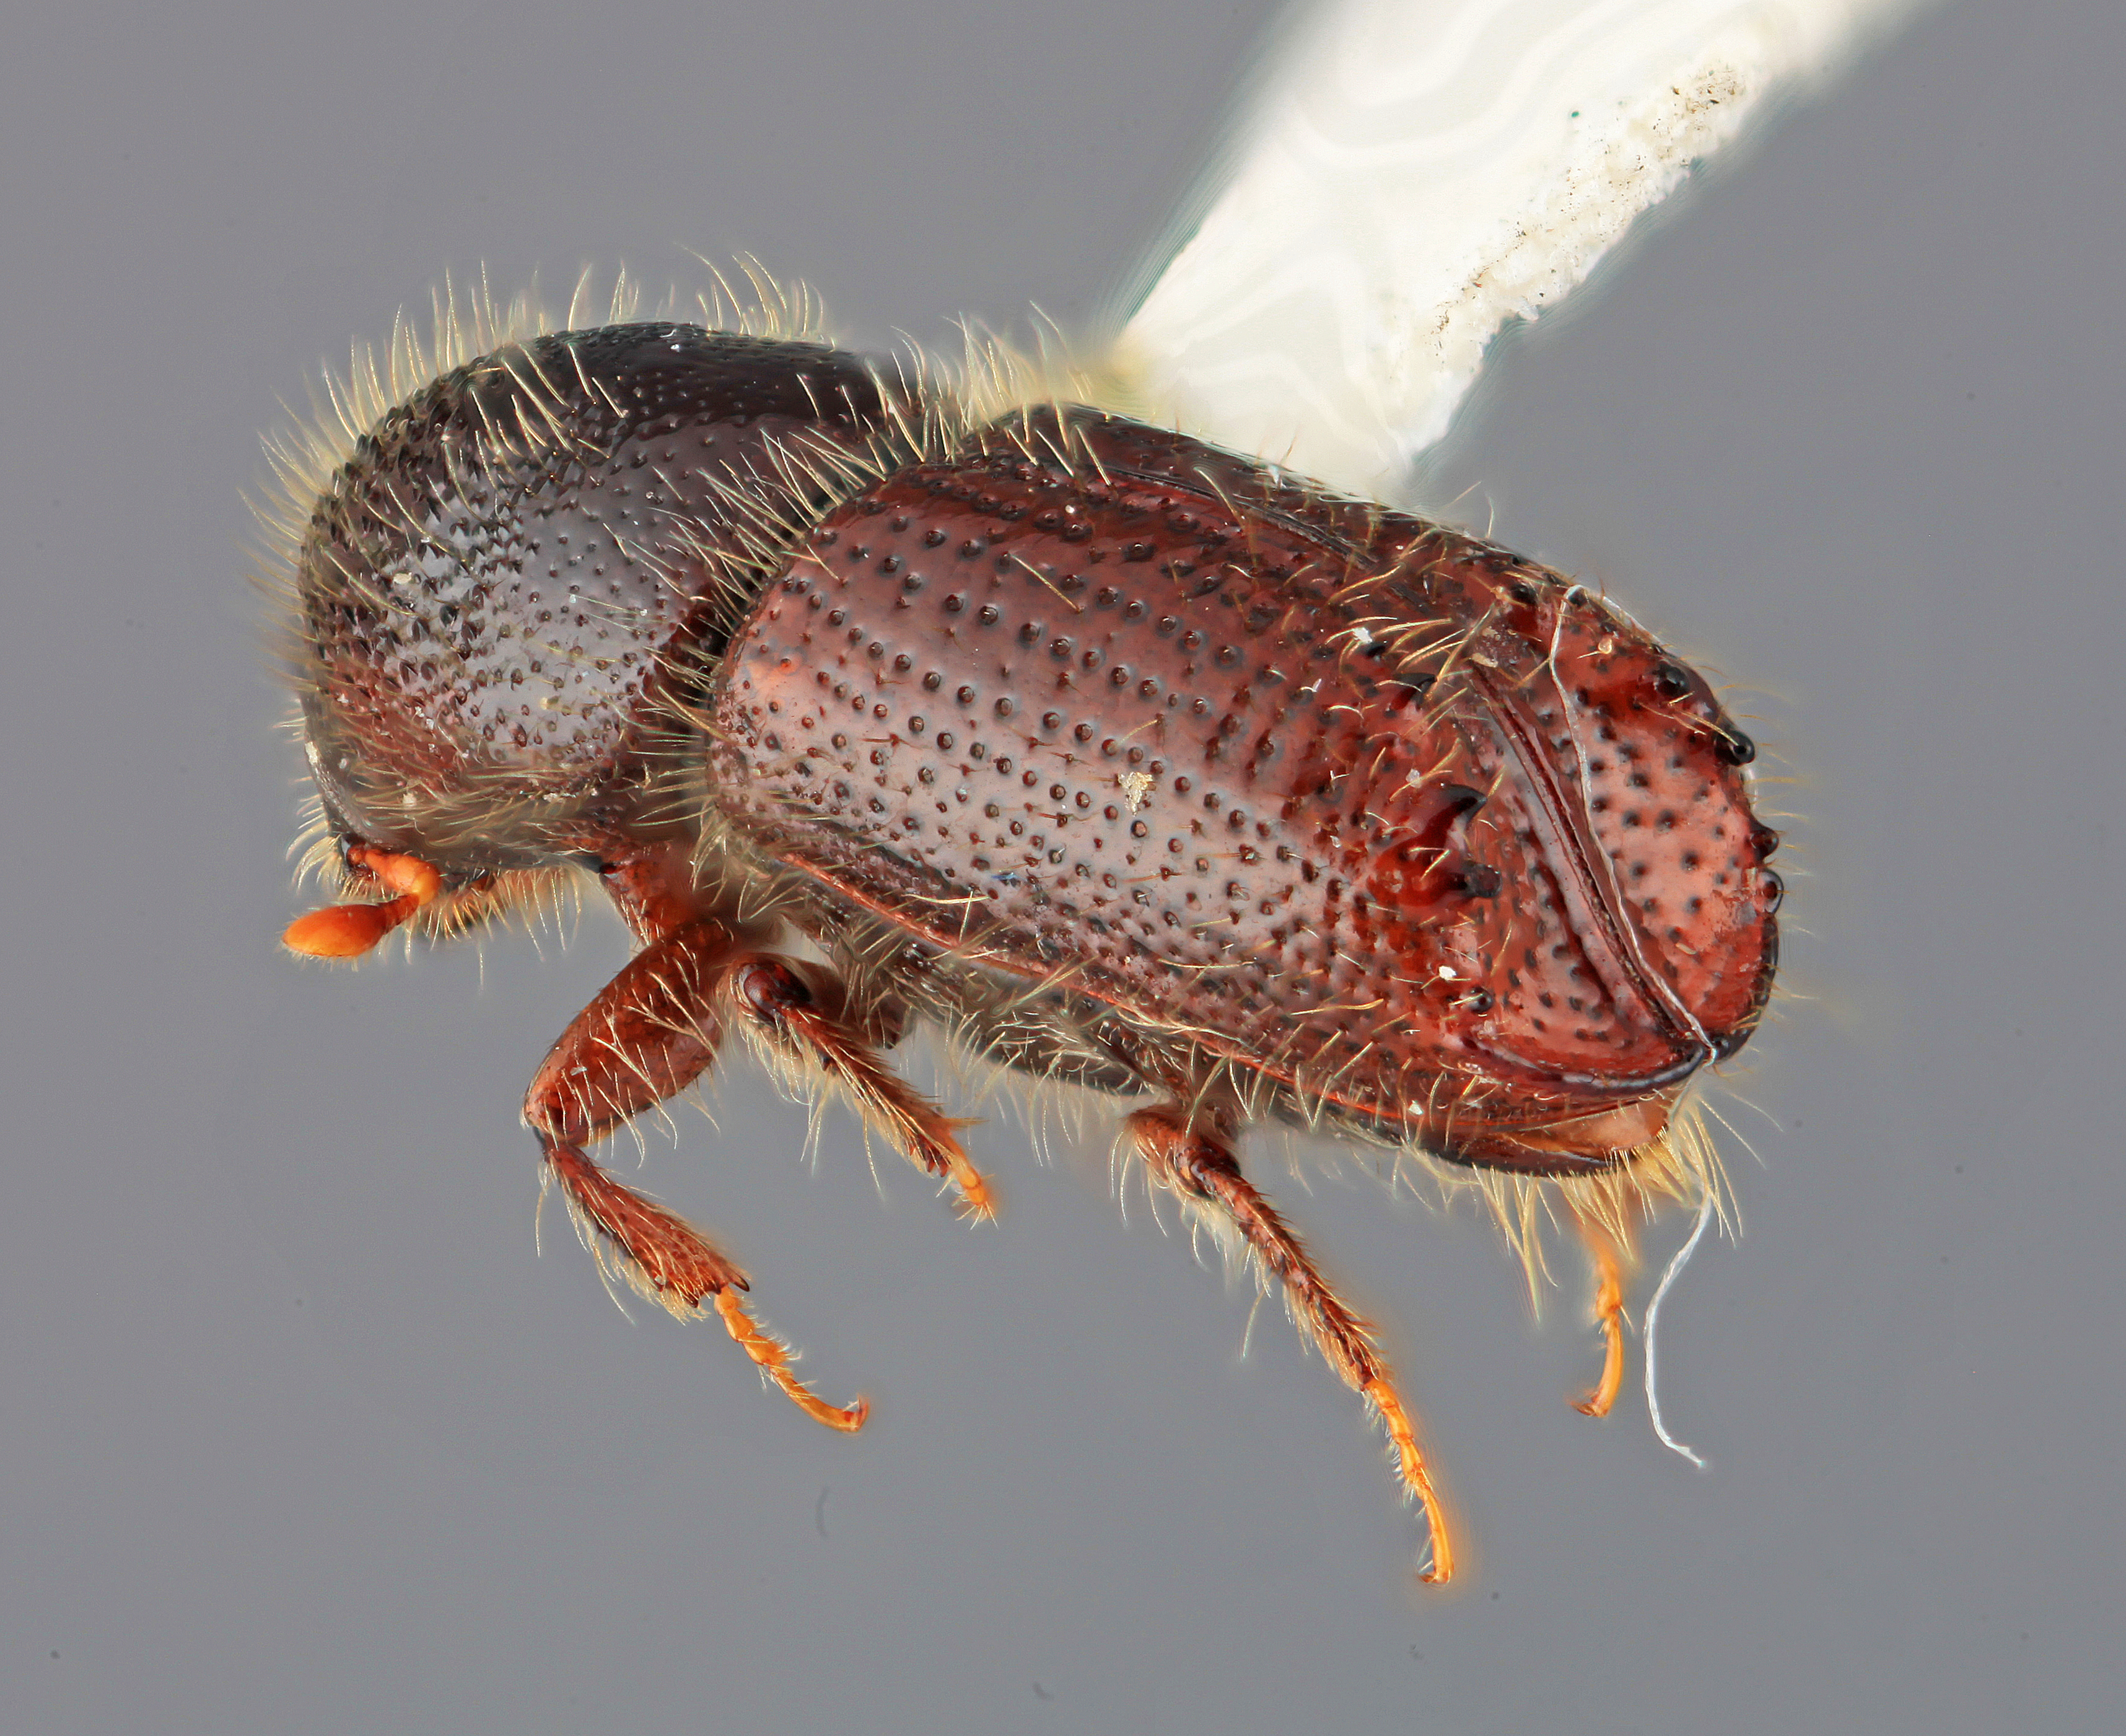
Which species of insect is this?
Ips borealis
